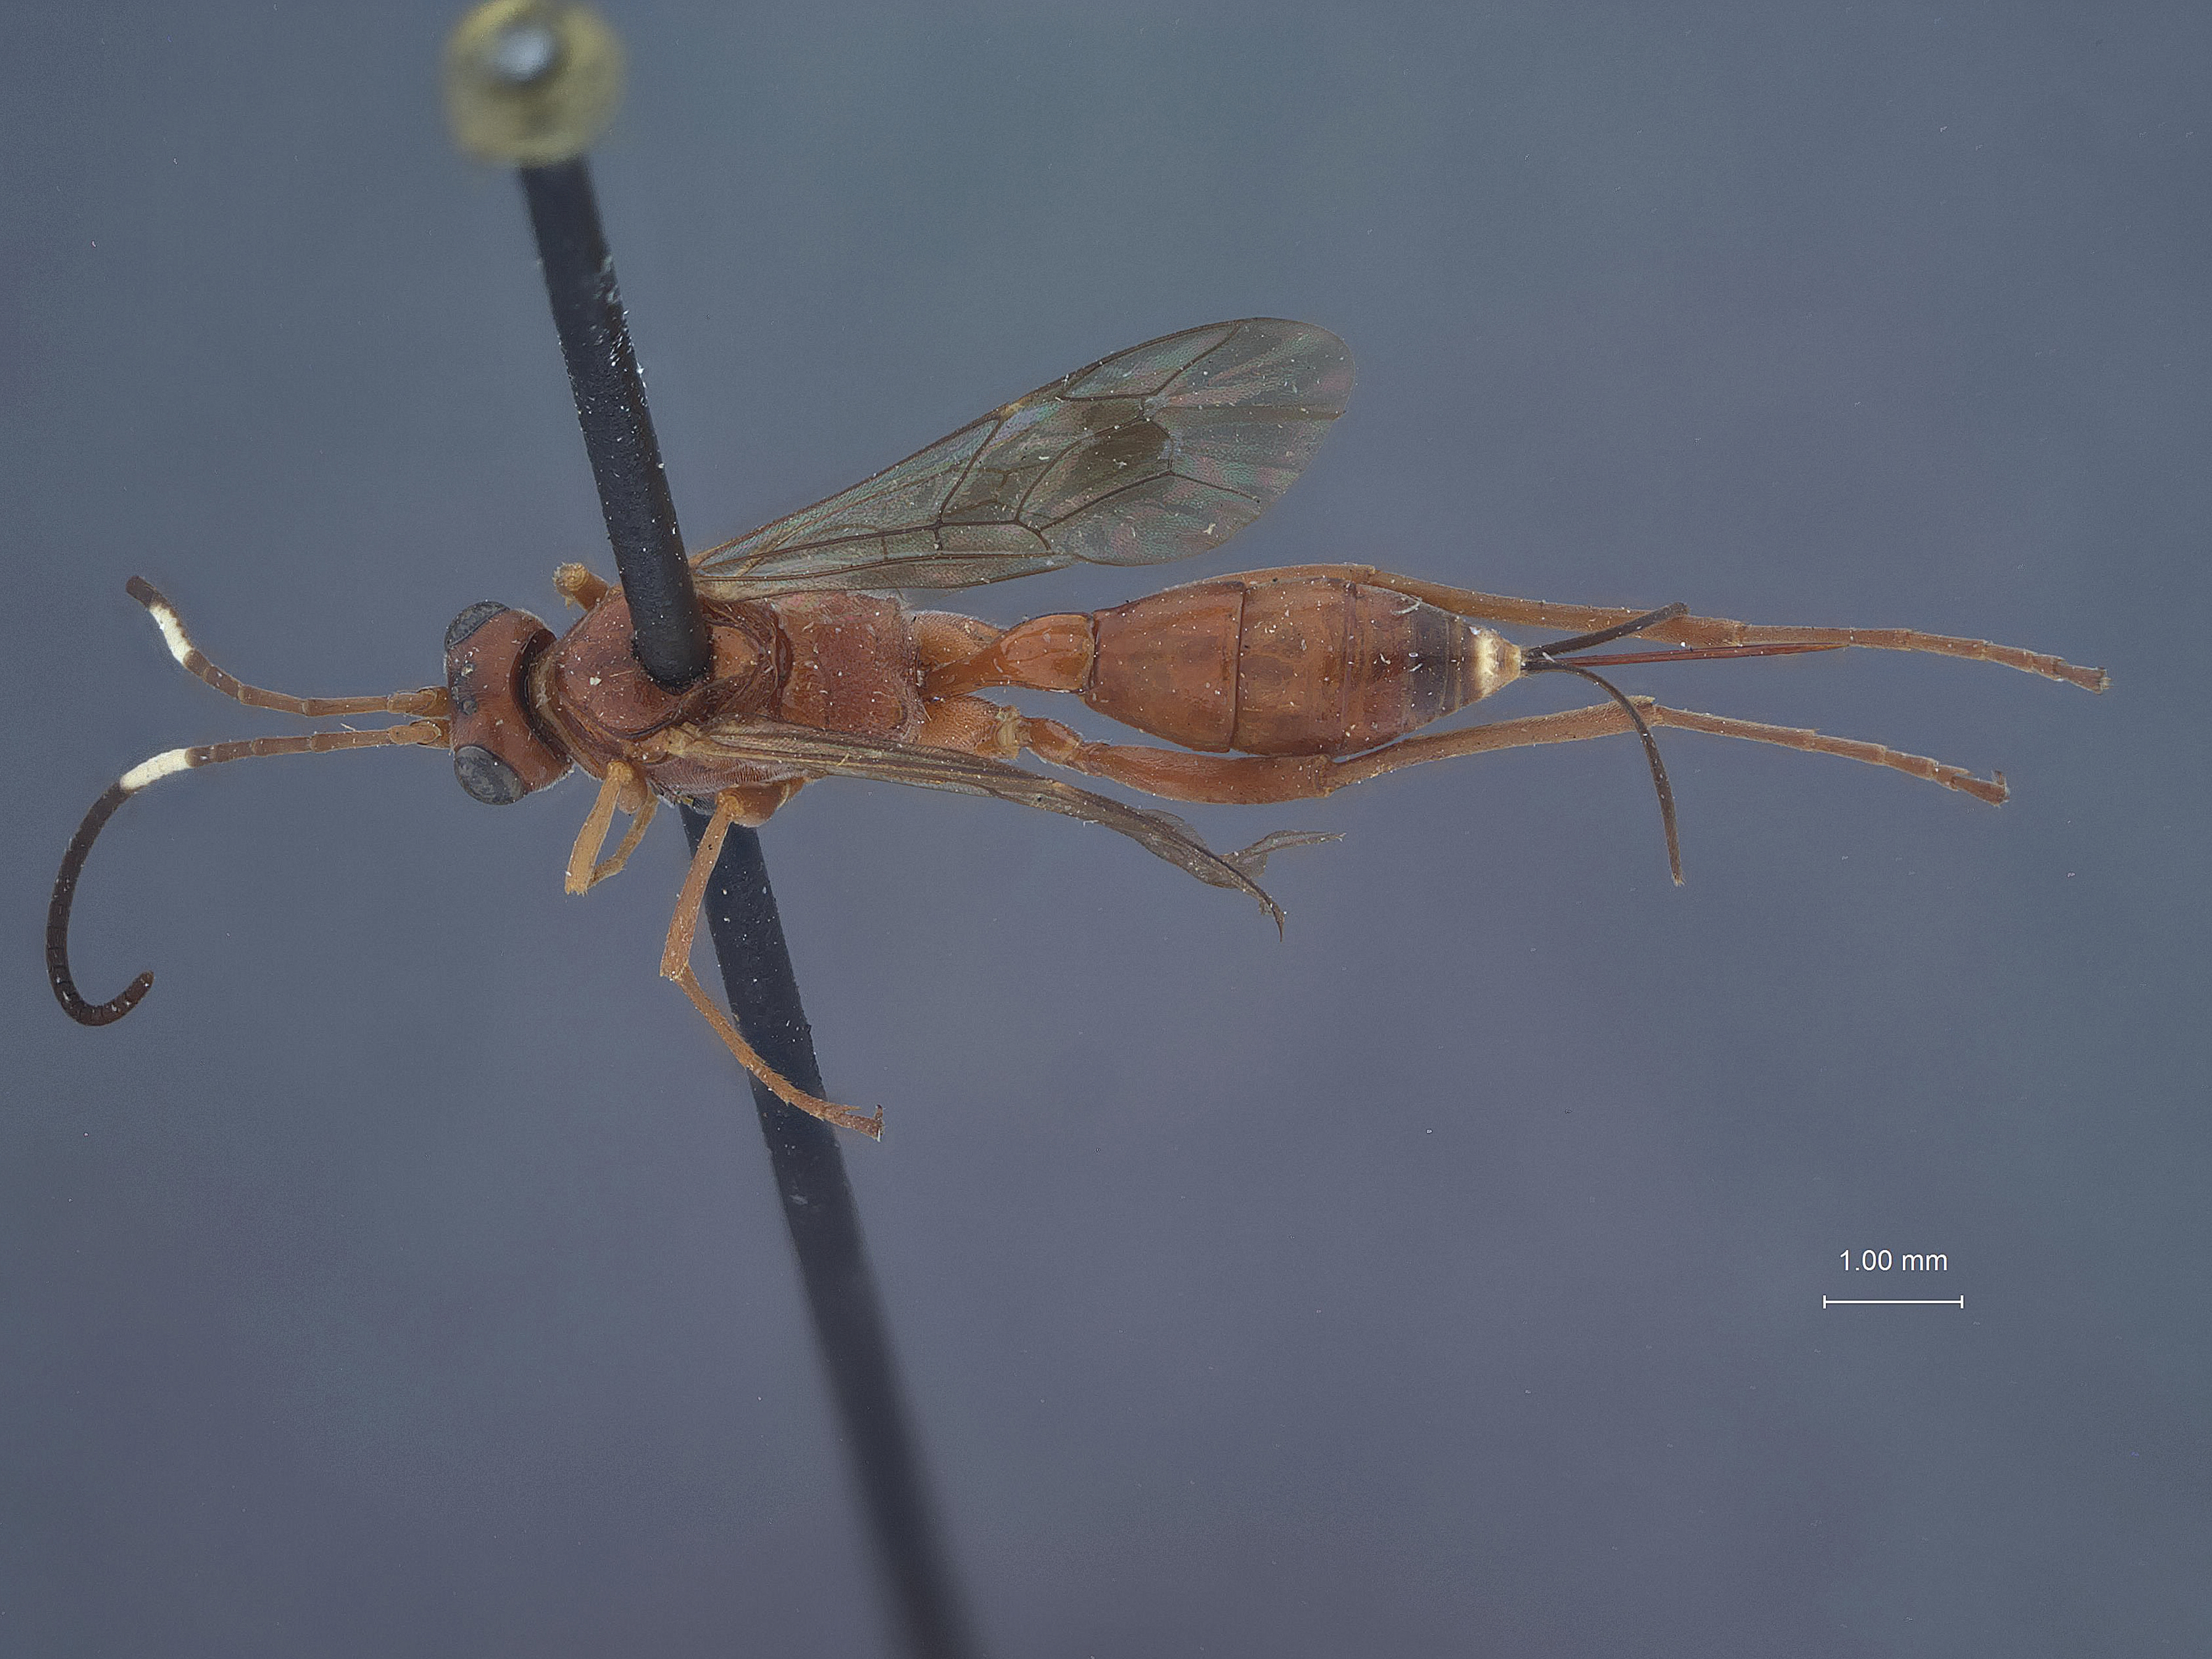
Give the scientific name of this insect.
Diapetimorpha rugosa
